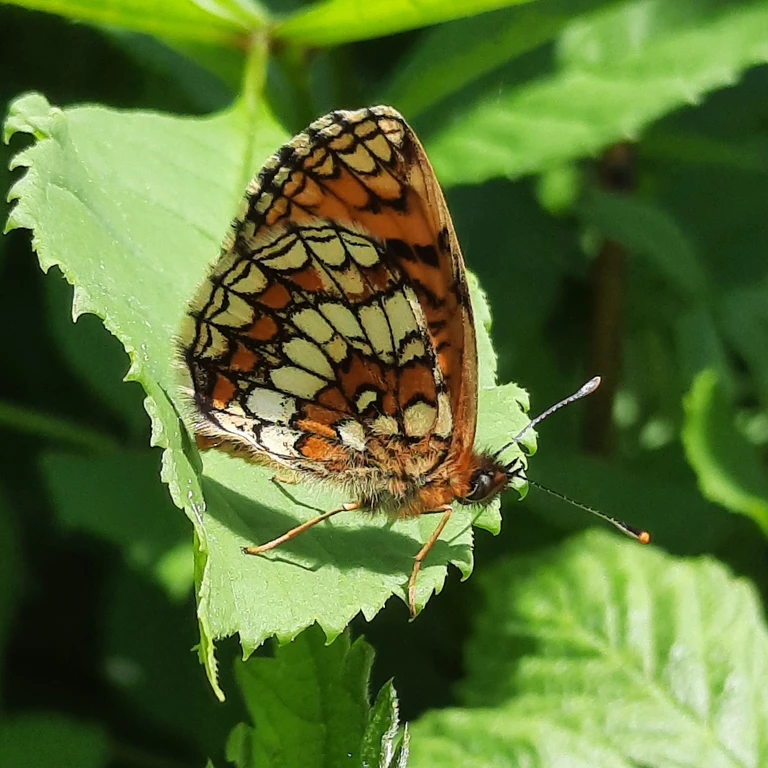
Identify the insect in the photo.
Melitaea athalia
